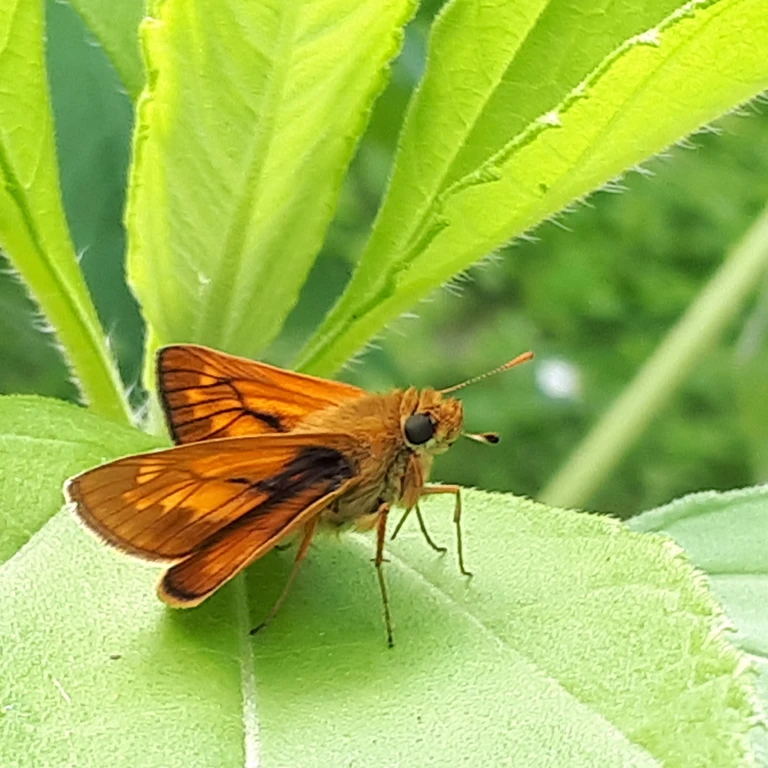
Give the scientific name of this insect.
Ochlodes sylvanus (also Ochlodes venata)
